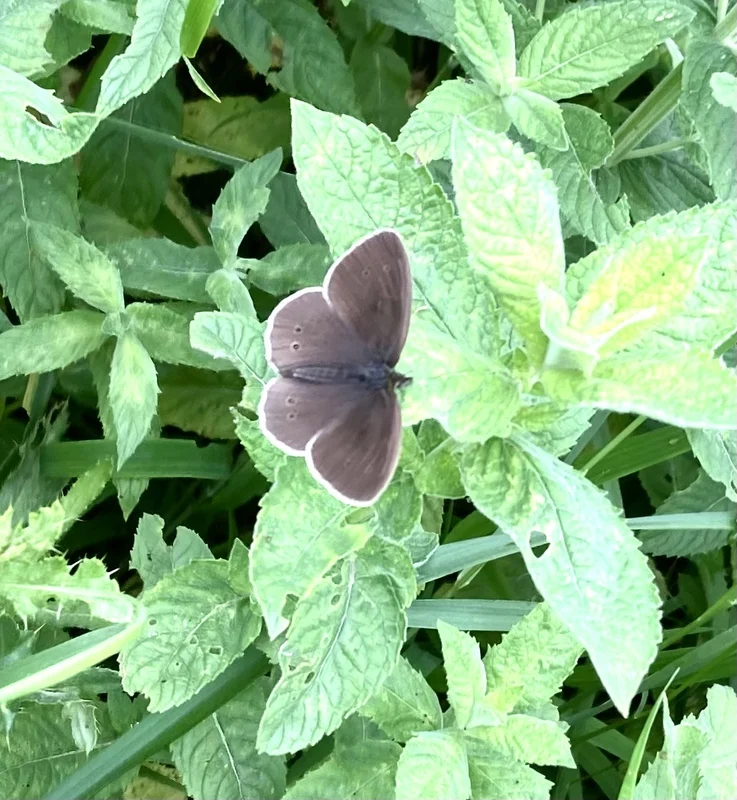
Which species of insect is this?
Aphantopus hyperantus
